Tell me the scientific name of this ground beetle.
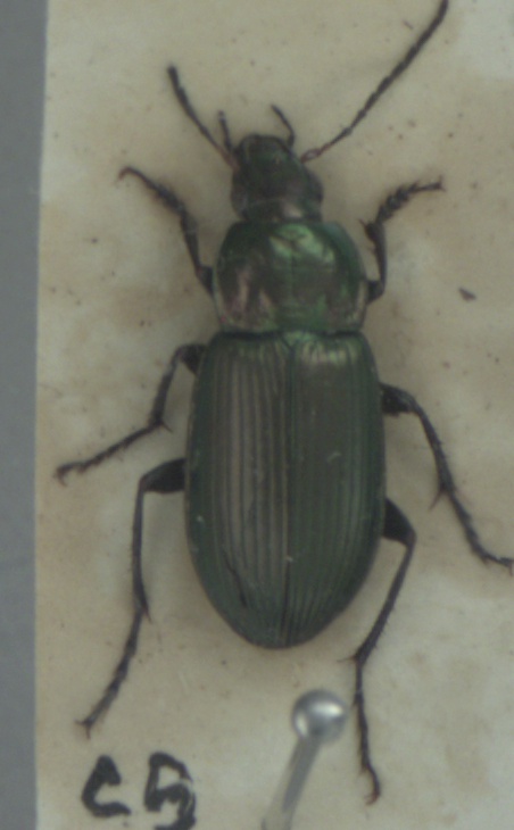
Poecilus cupreus
